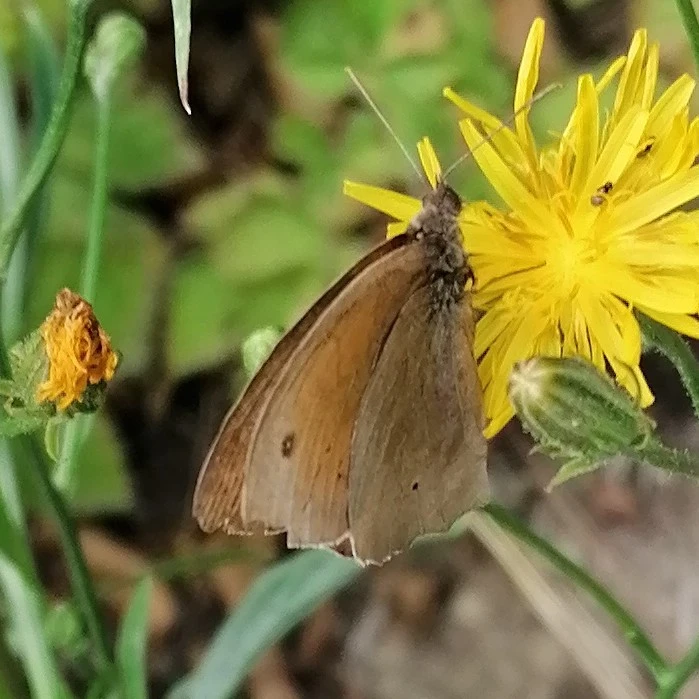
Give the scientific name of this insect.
Maniola jurtina
